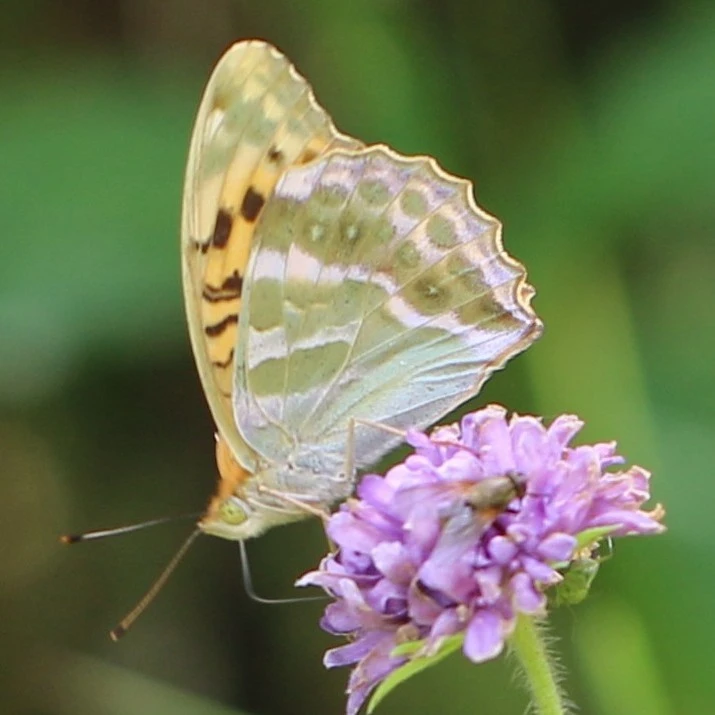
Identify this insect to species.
Argynnis paphia
